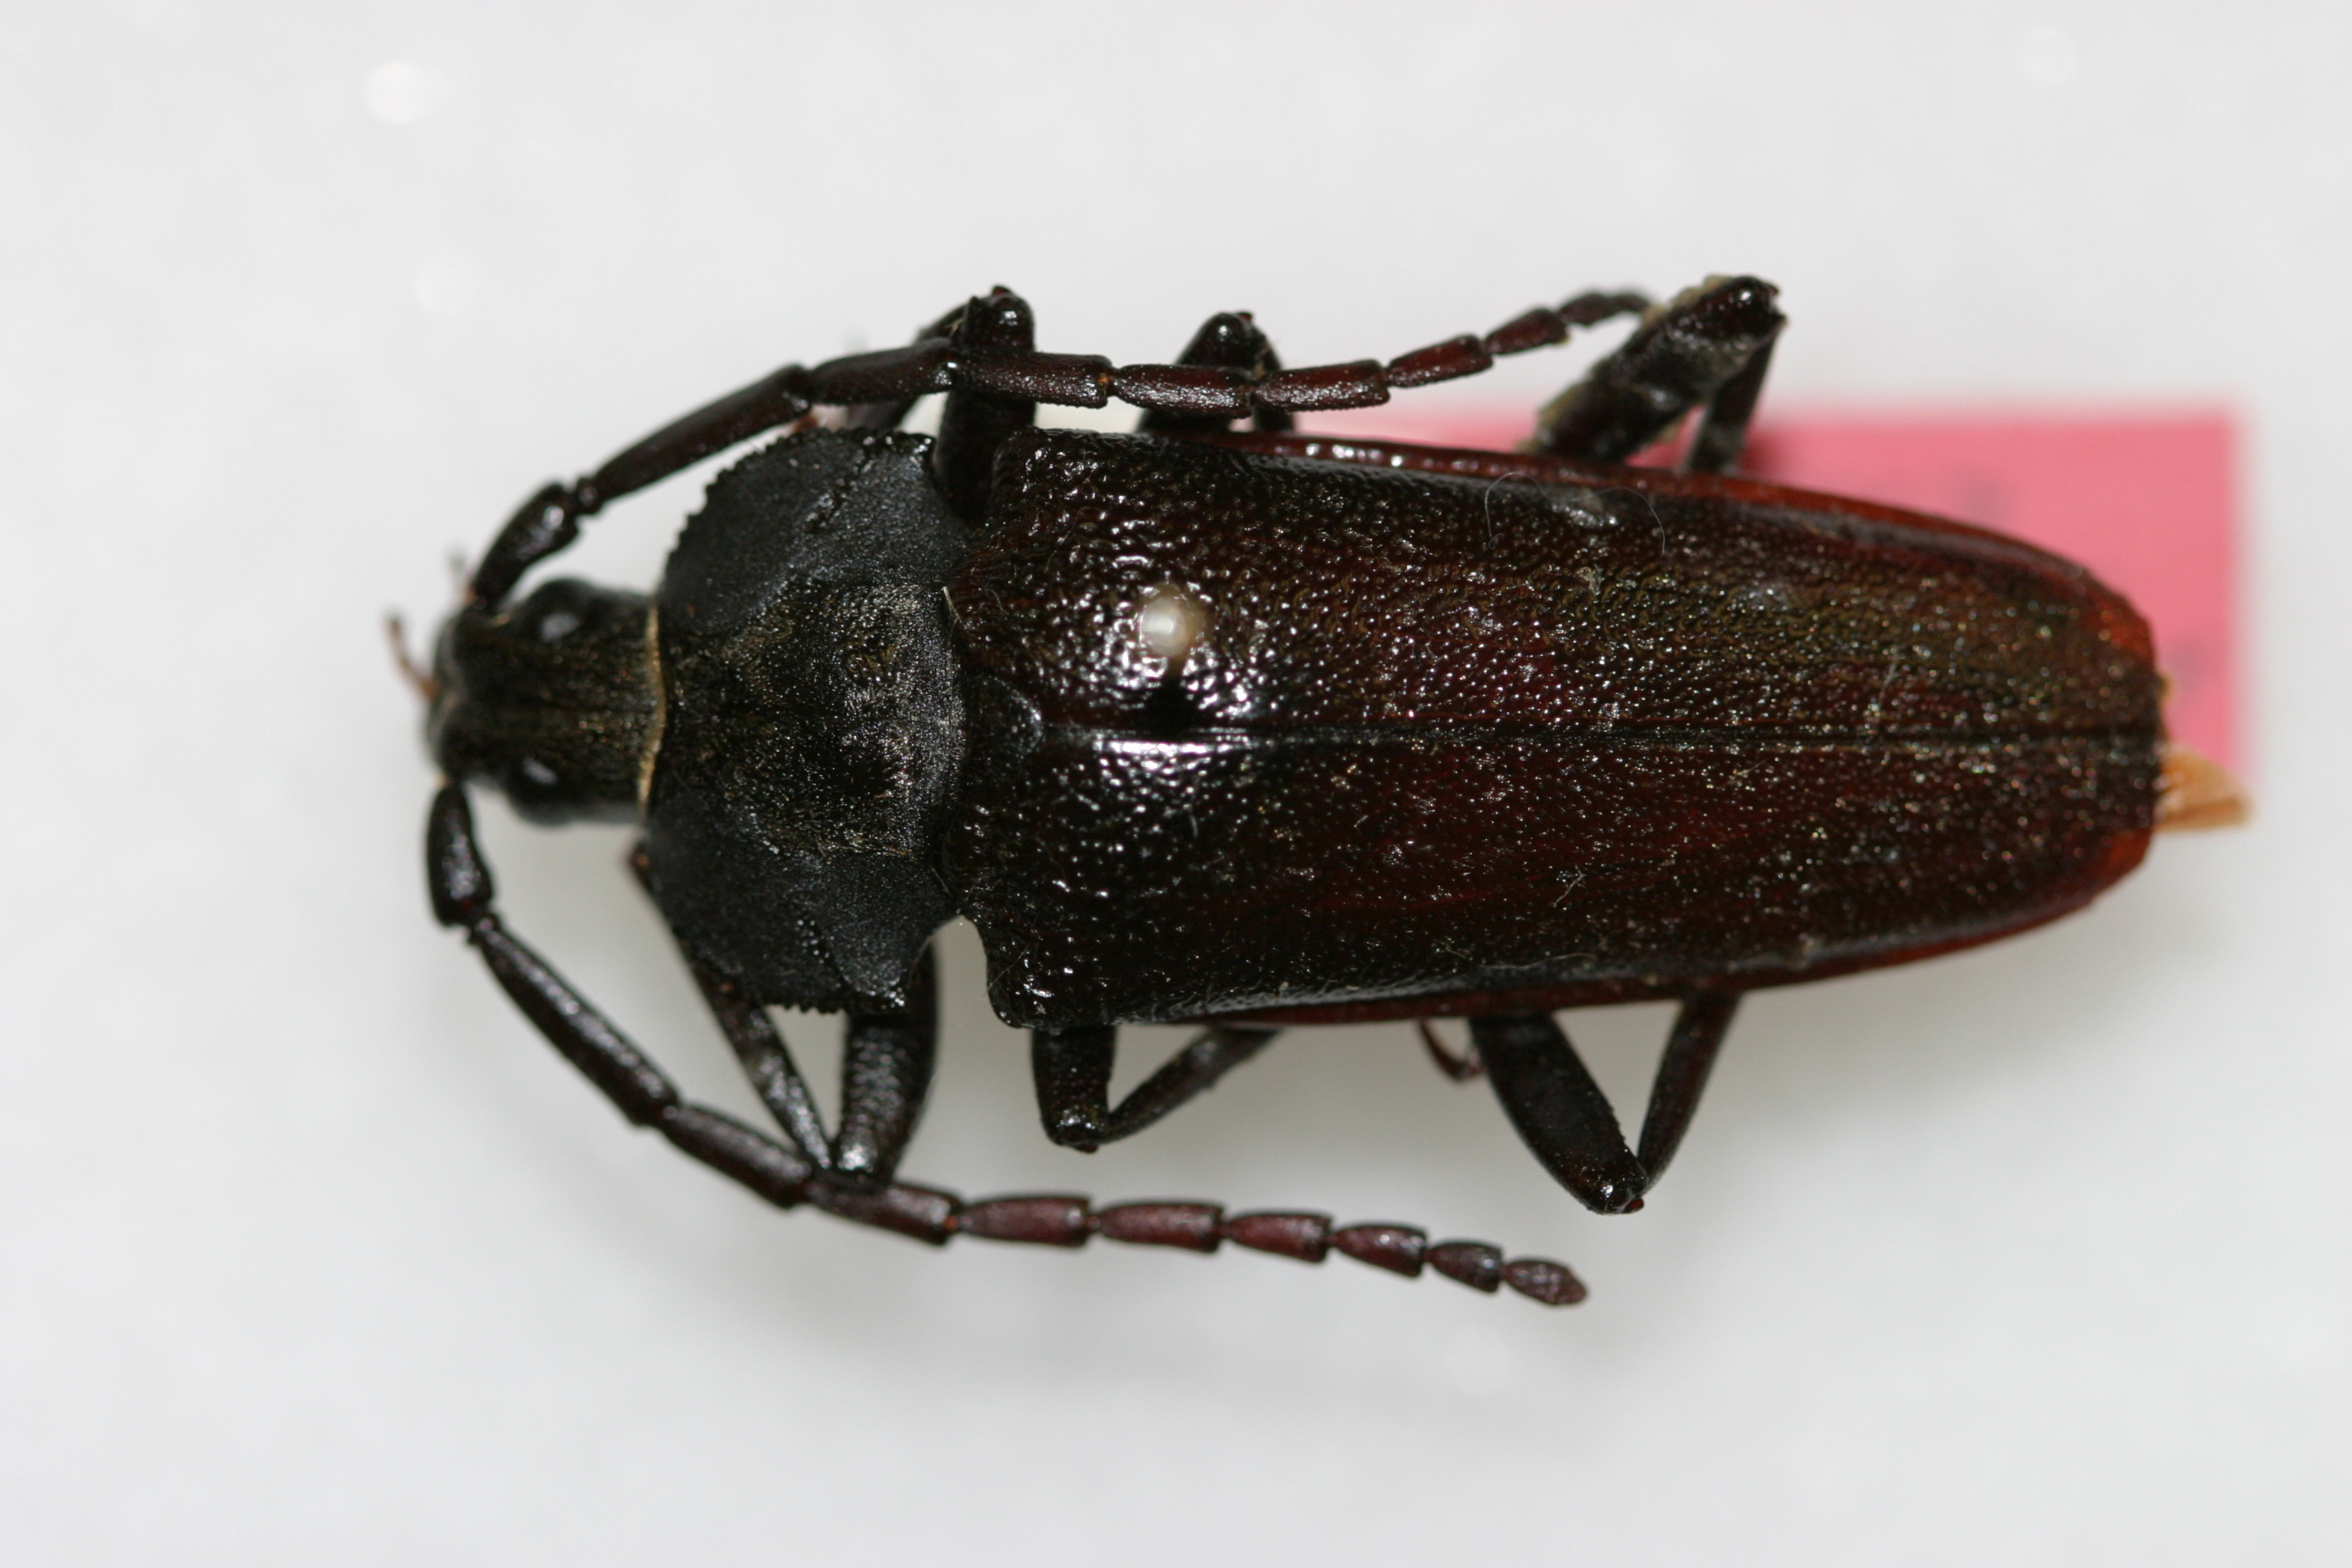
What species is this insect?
Solenoptera michelii (also Derancistrus michelii)
